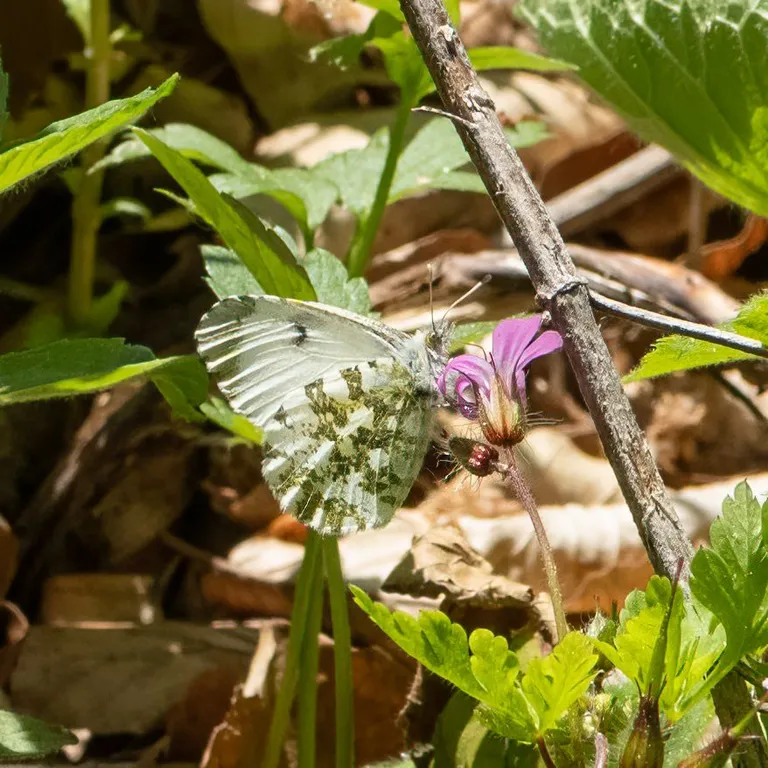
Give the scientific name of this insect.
Anthocharis cardamines
